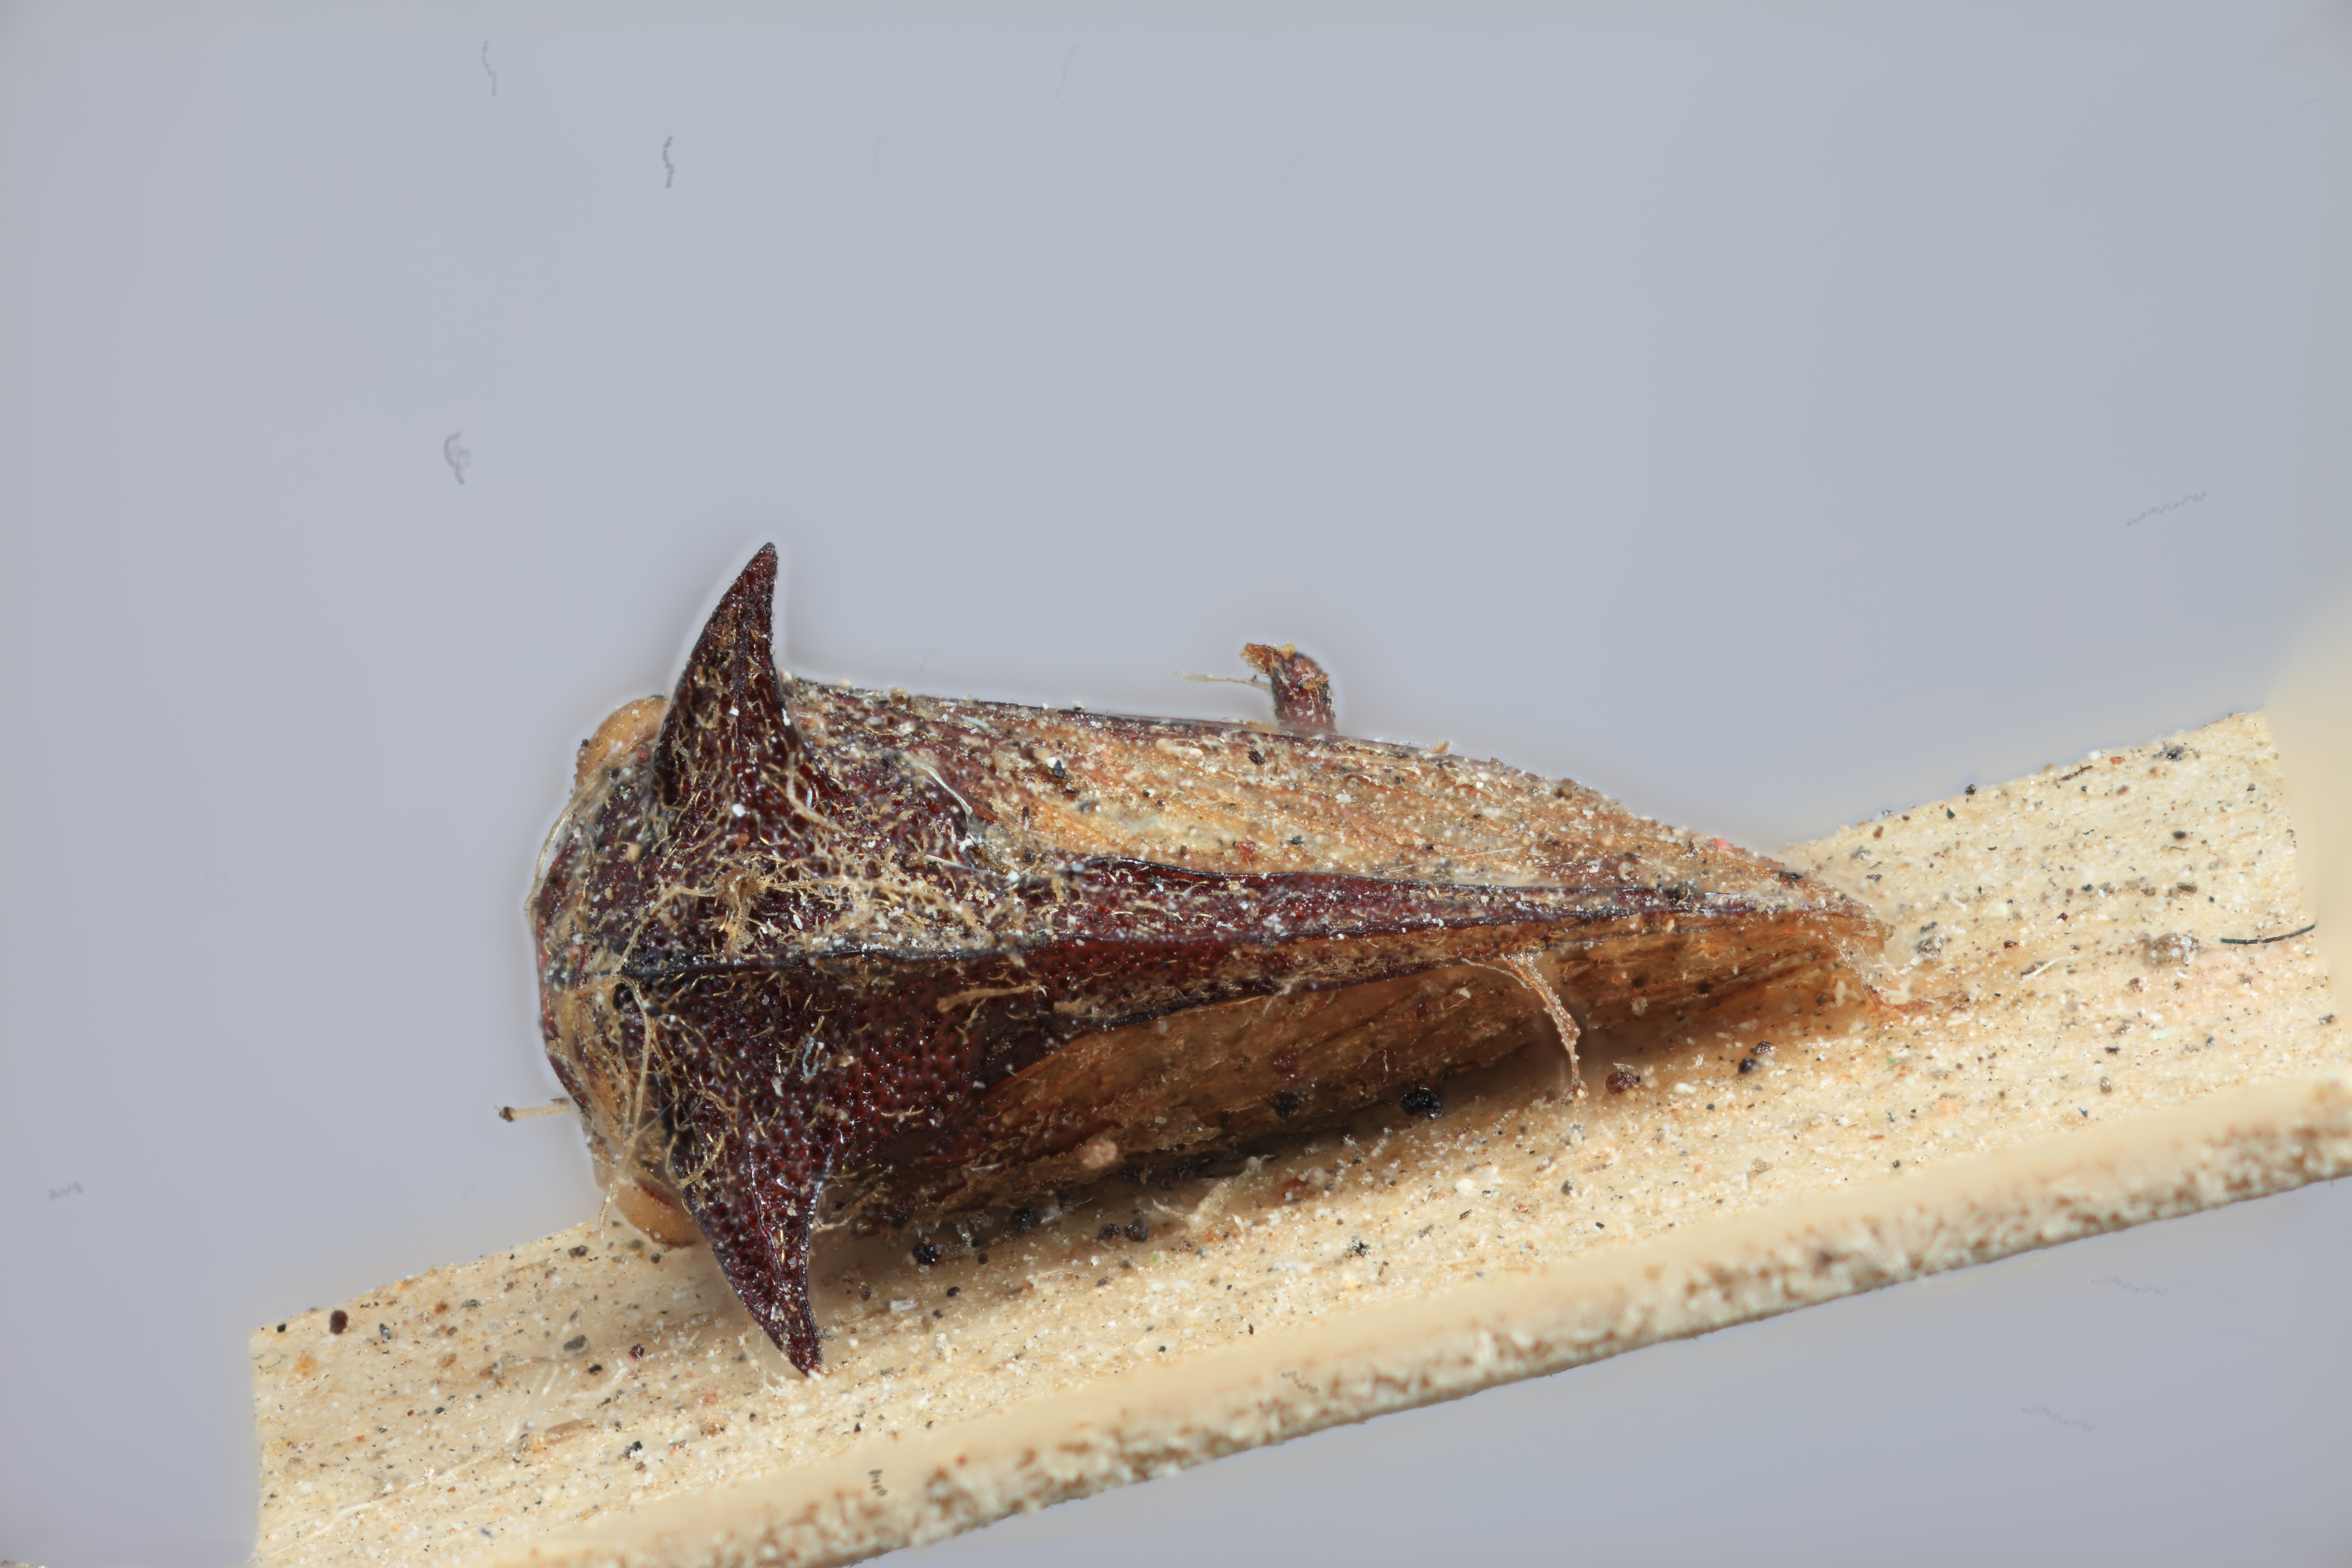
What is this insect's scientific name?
Acanthucus kershawi
